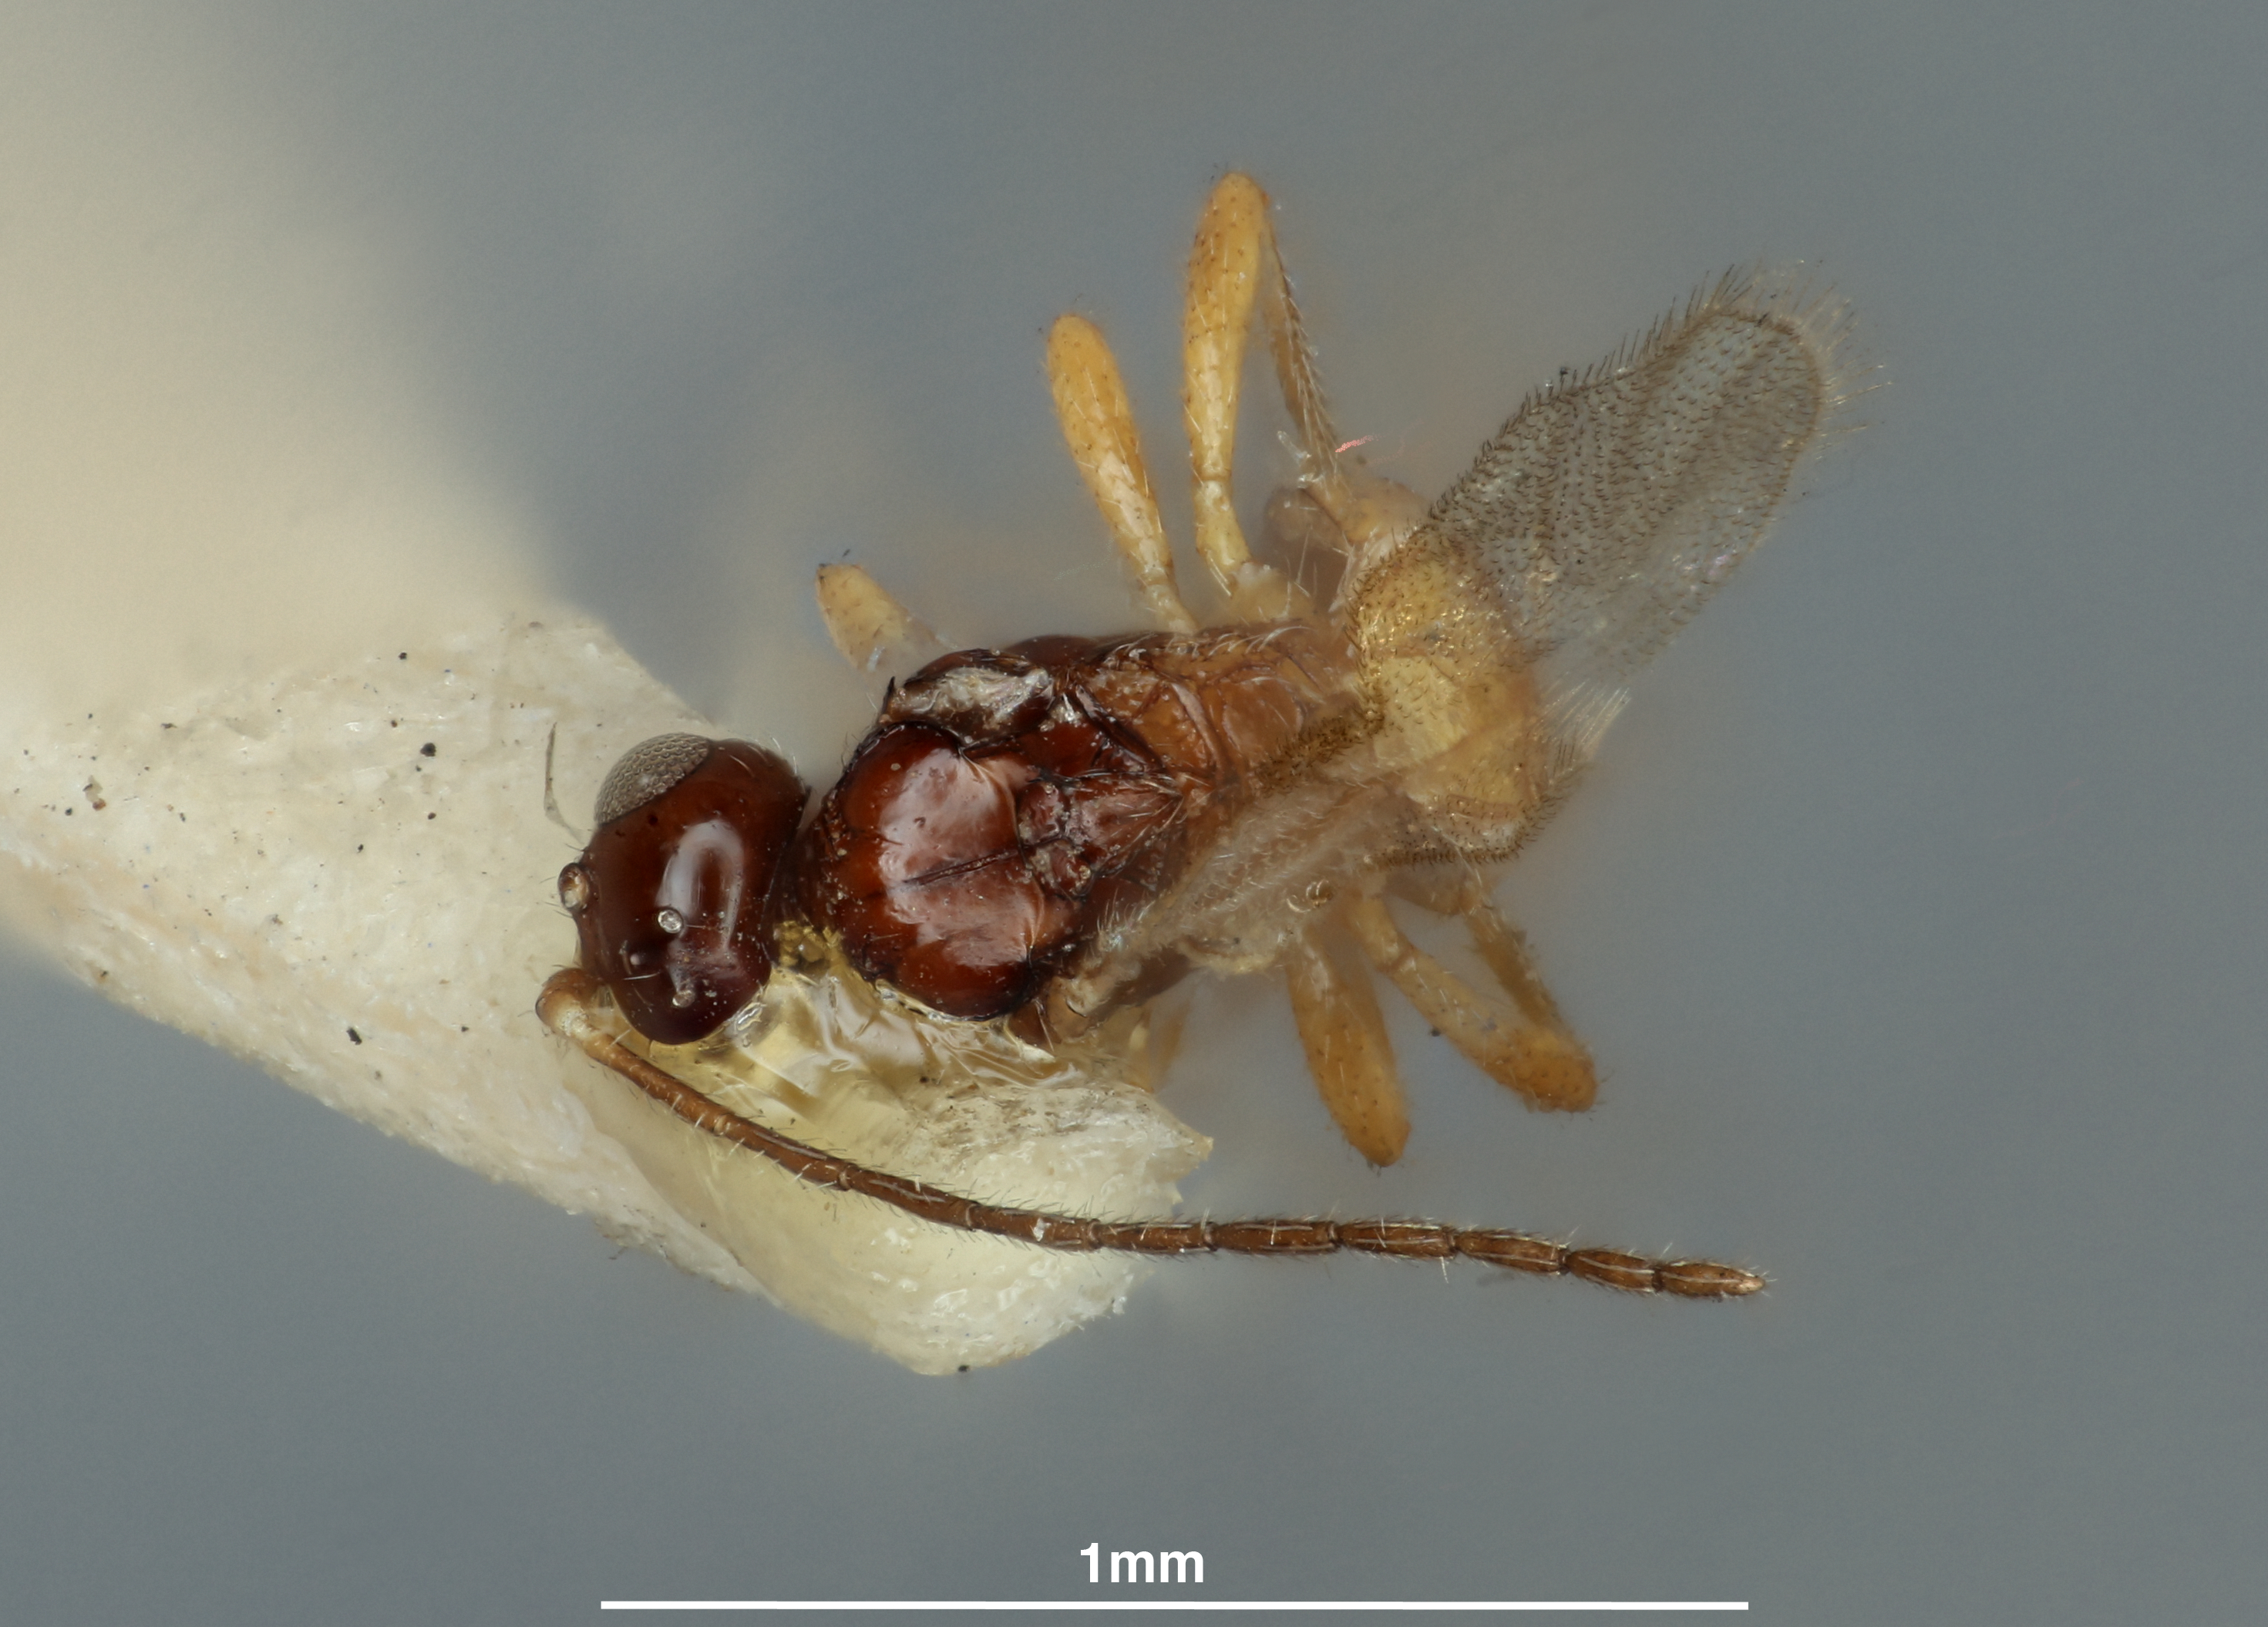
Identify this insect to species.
Pyogostolus americanus
